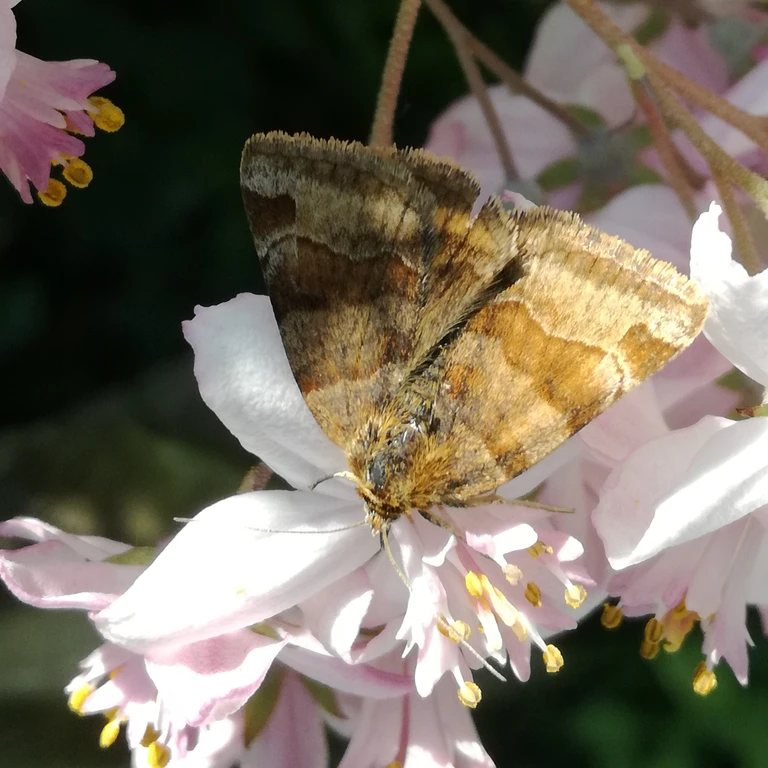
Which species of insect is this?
Euclidia glyphica
